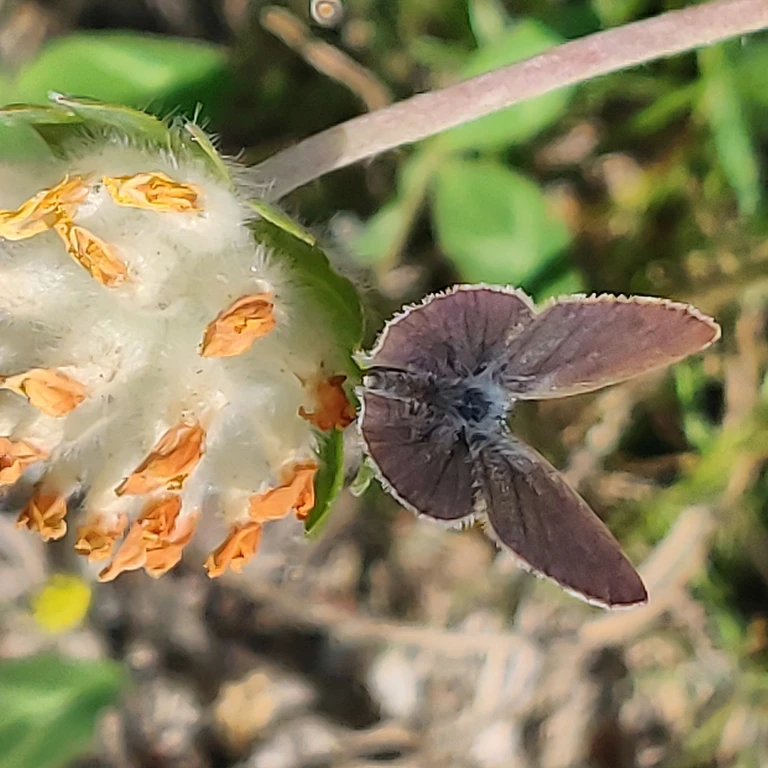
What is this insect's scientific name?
Cupido minimus
